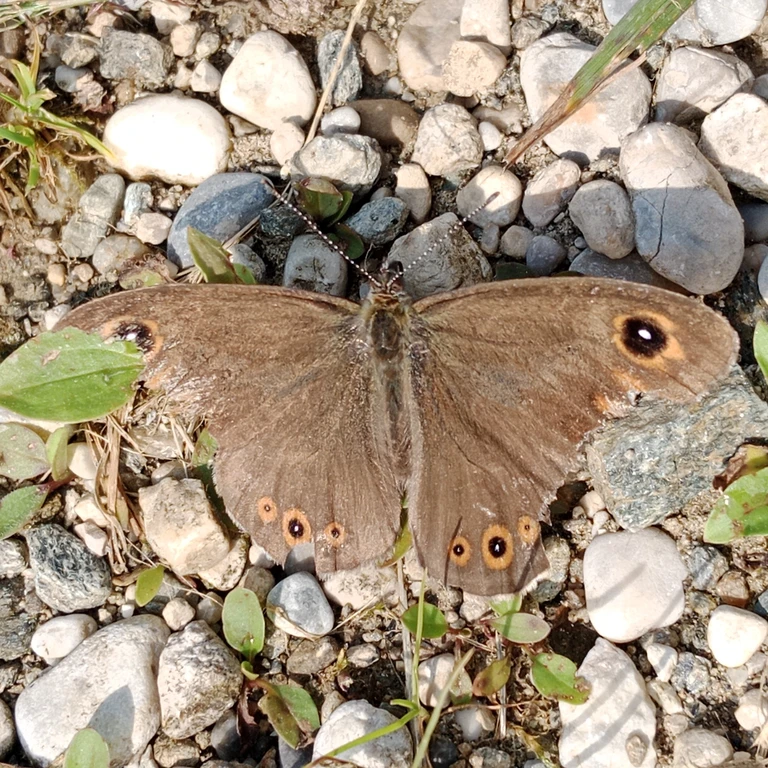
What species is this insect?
Lasiommata maera (also Pararge maera)
